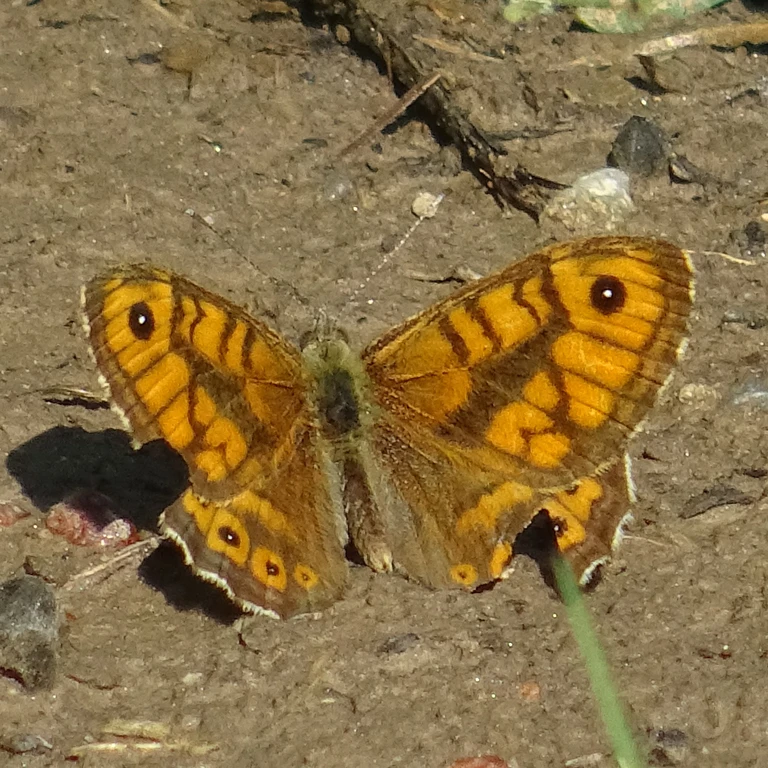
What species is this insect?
Lasiommata megera (also Pararge megera)
